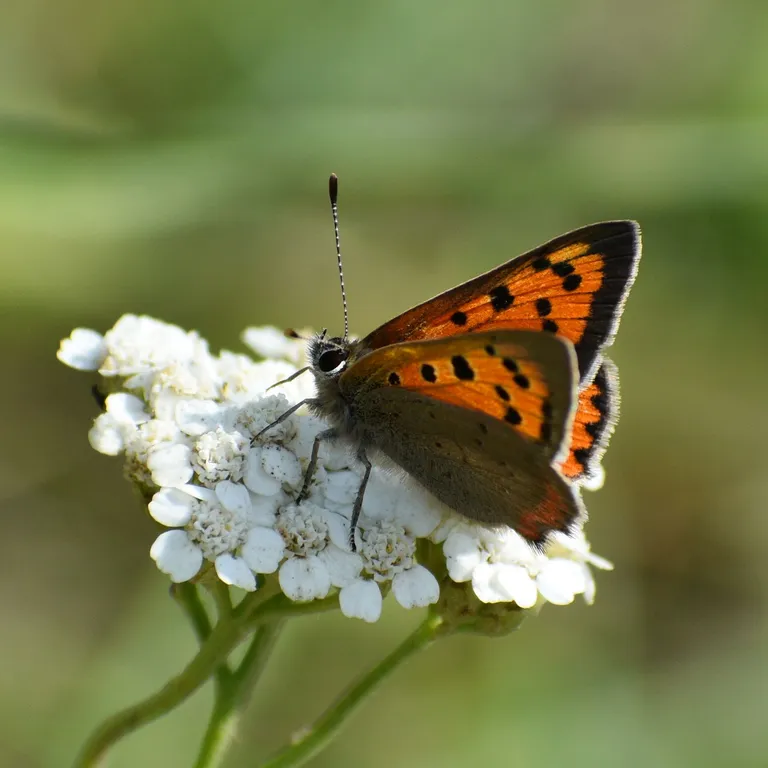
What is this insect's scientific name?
Lycaena phlaeas
